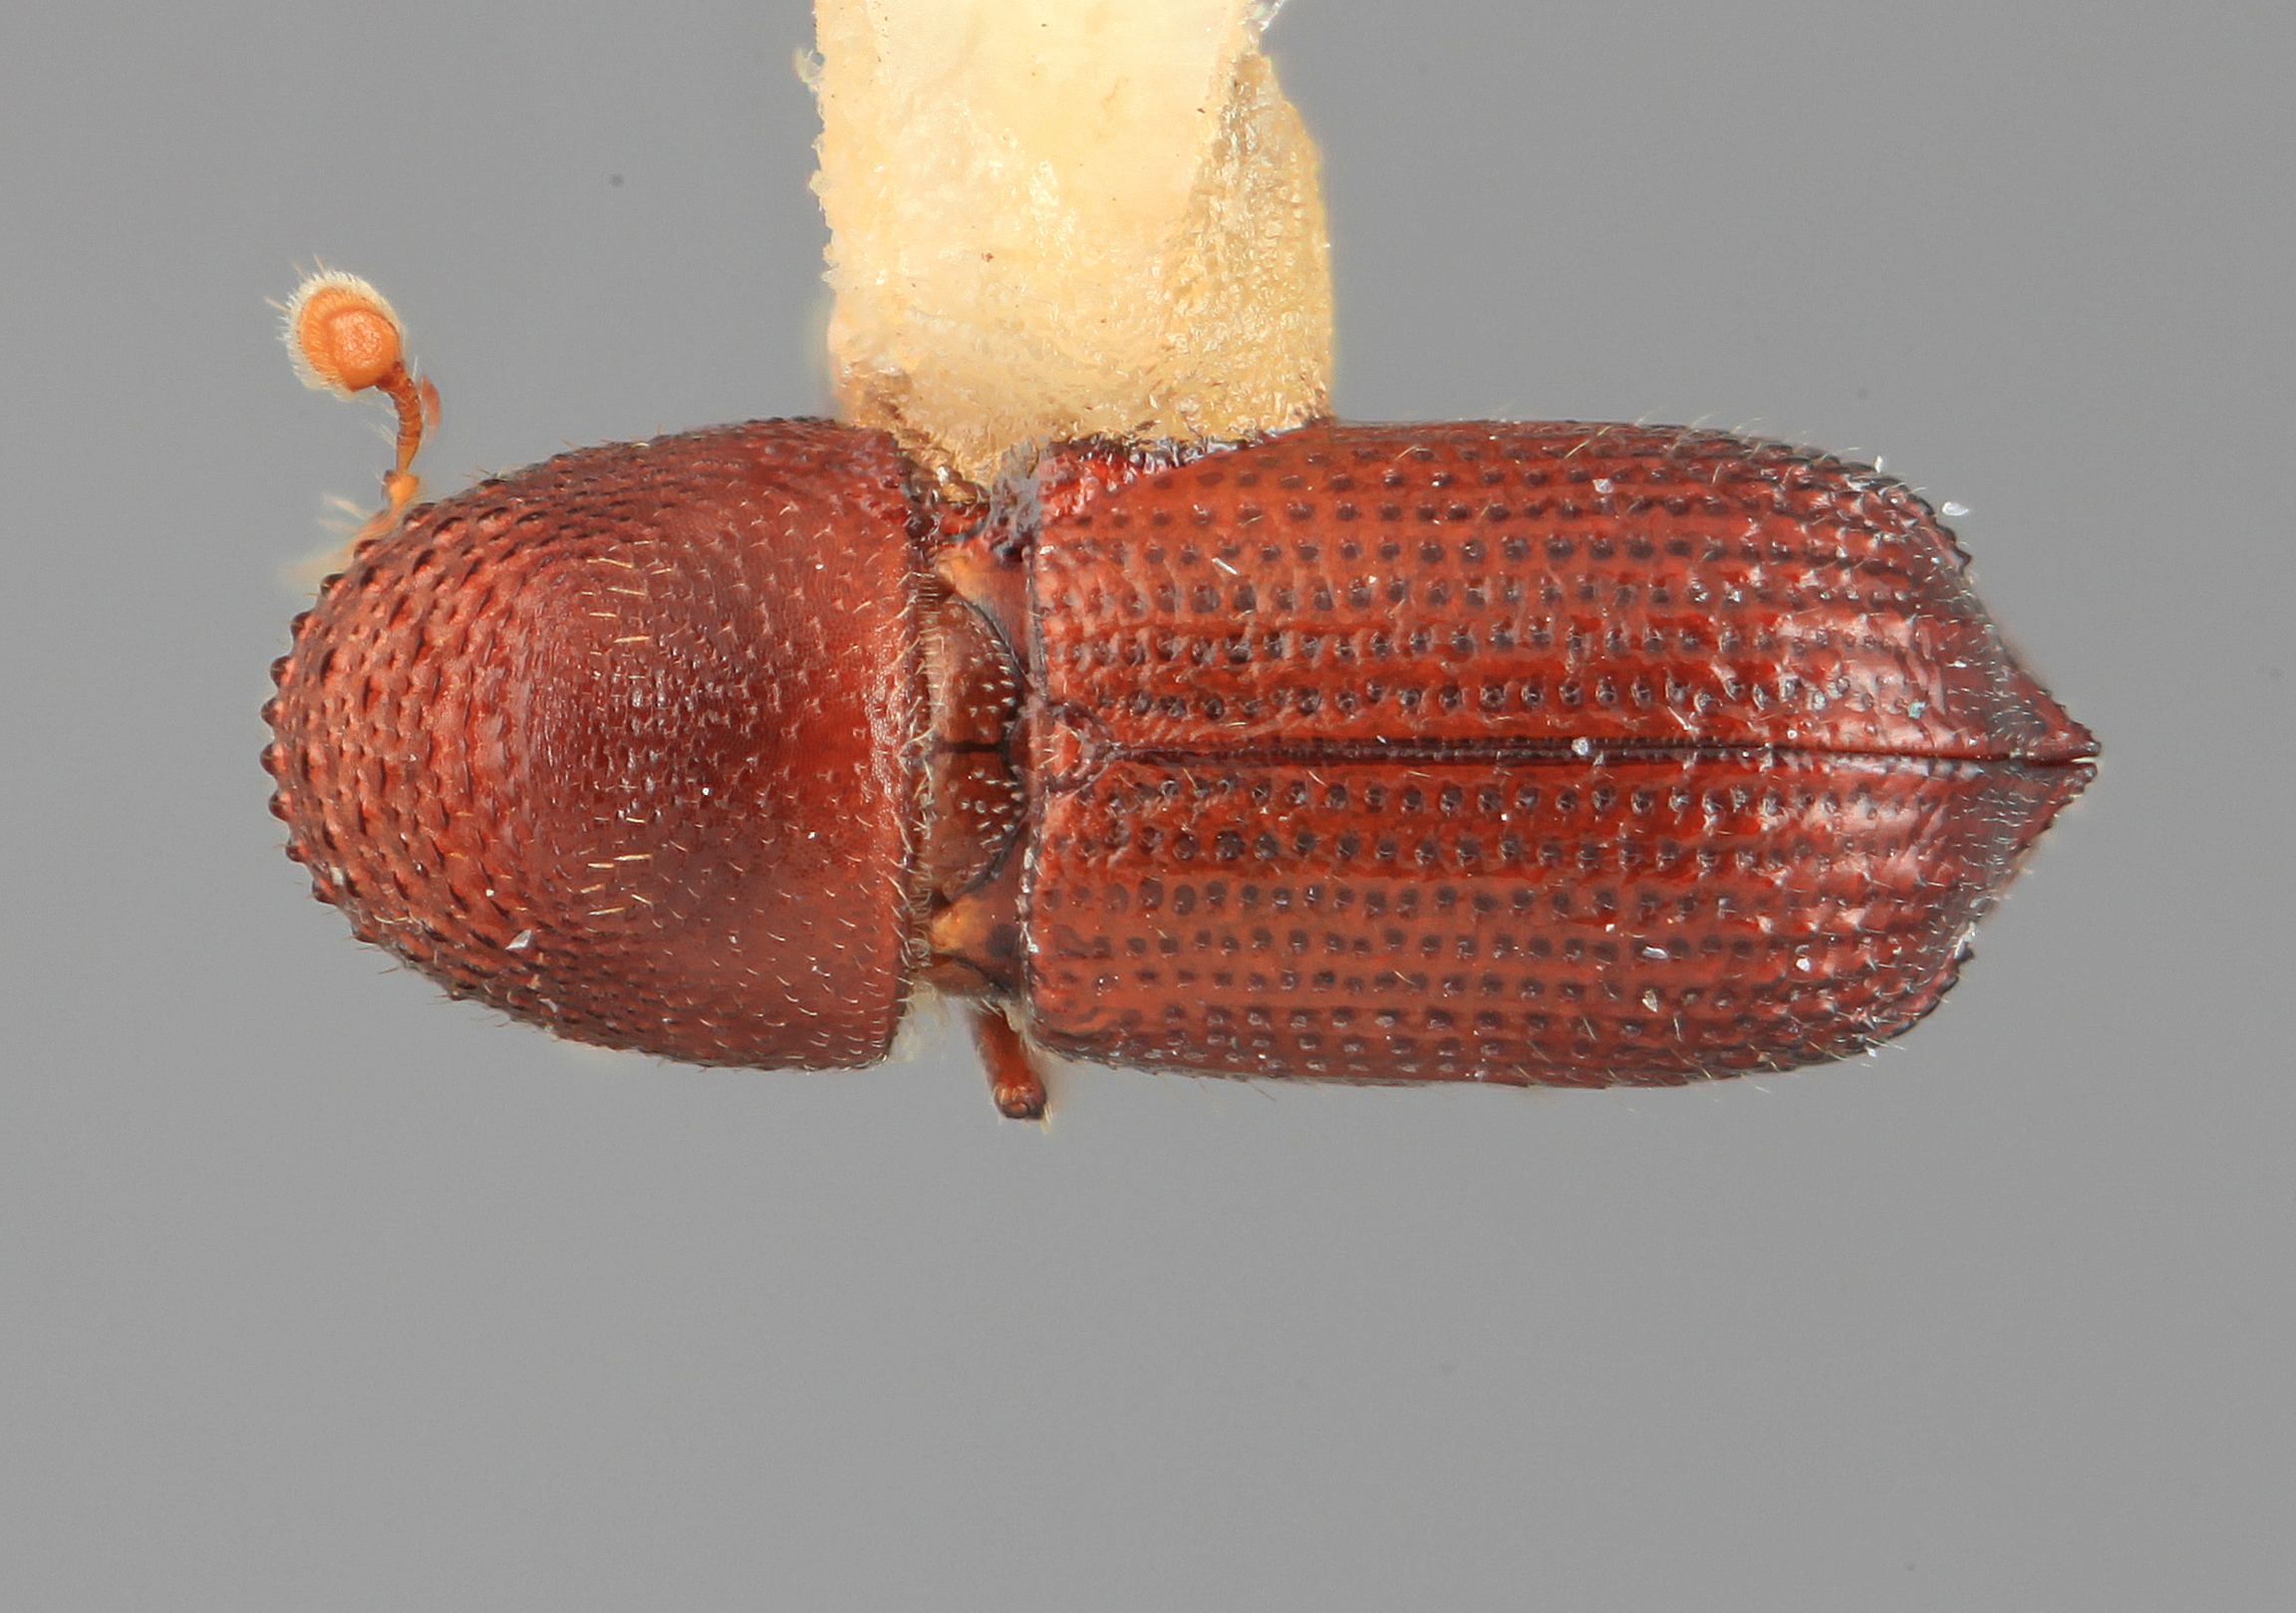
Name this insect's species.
Hylocurus dilutus
